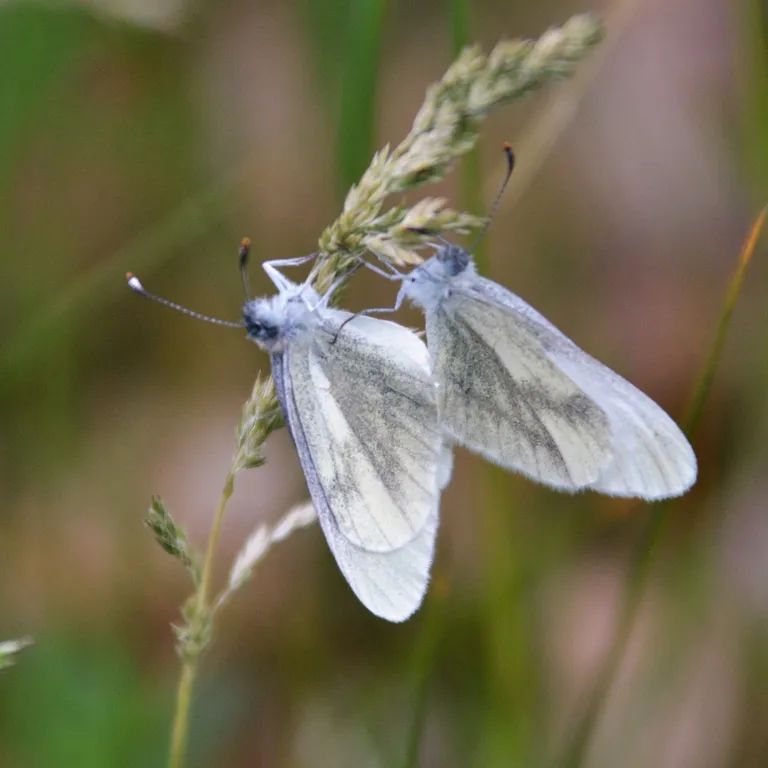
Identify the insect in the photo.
Leptidea sinapis/juvernica
